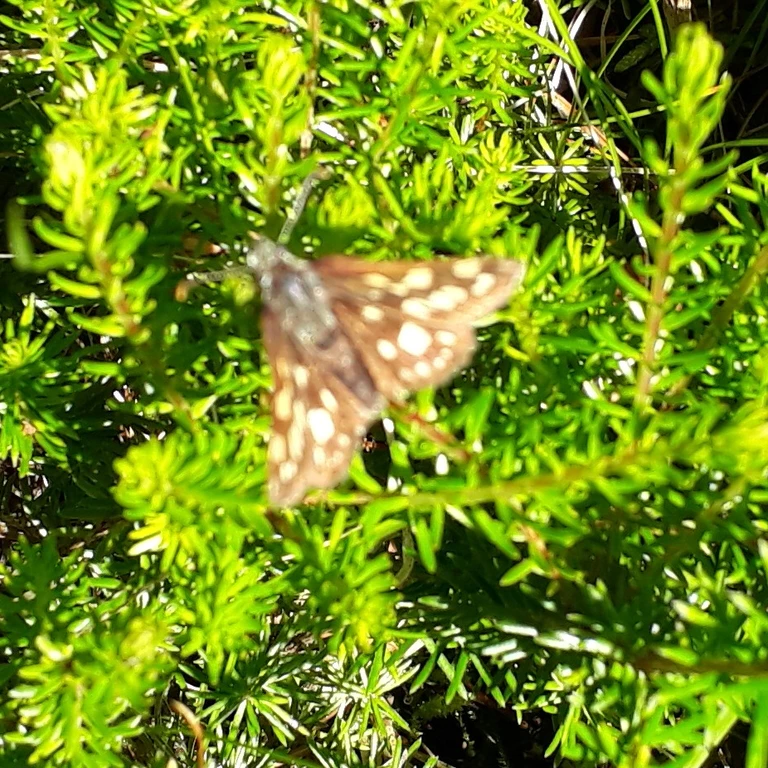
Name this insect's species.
Carterocephalus palaemon
